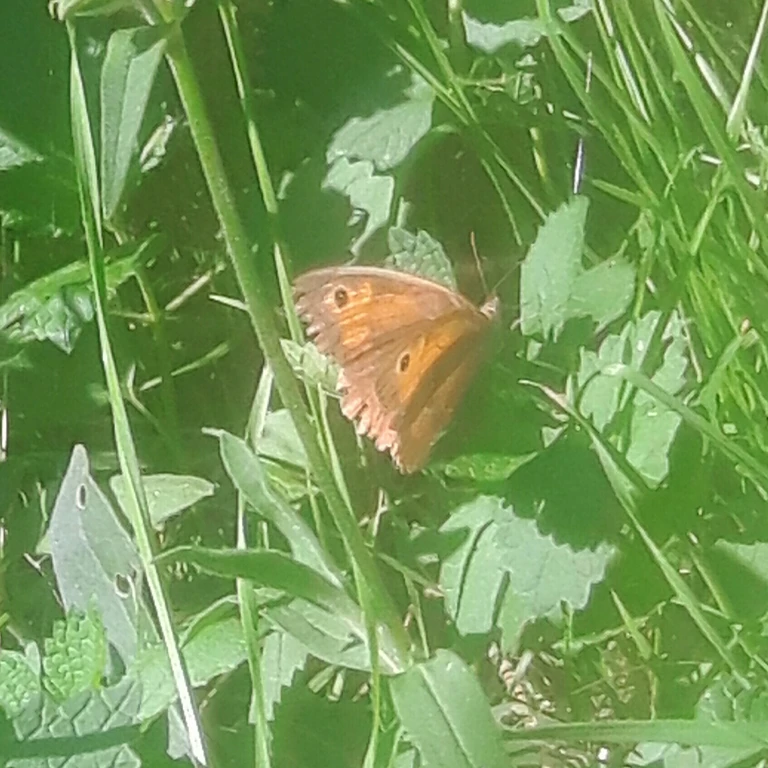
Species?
Maniola jurtina
